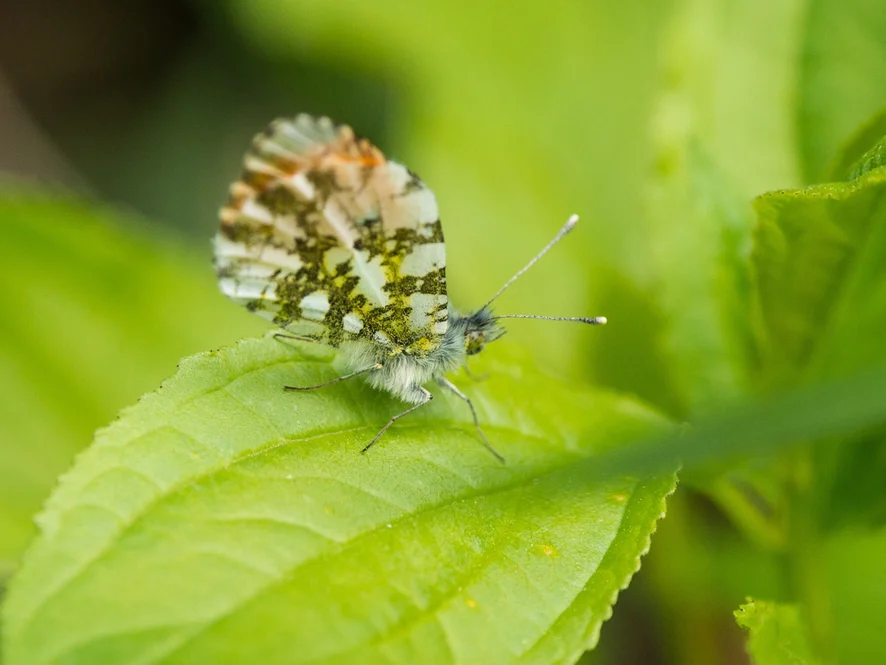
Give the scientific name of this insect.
Anthocharis cardamines
